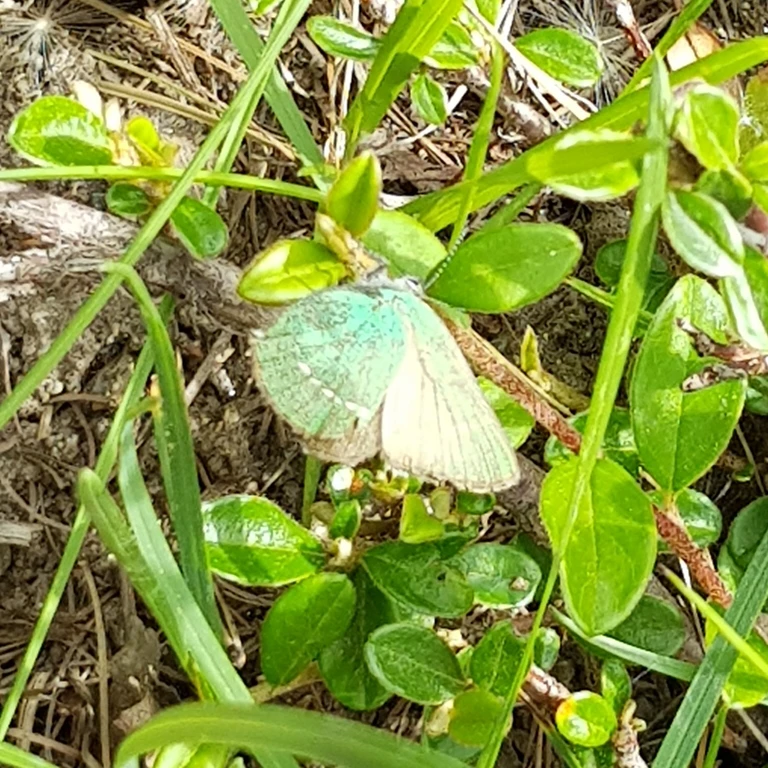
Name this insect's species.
Callophrys rubi
